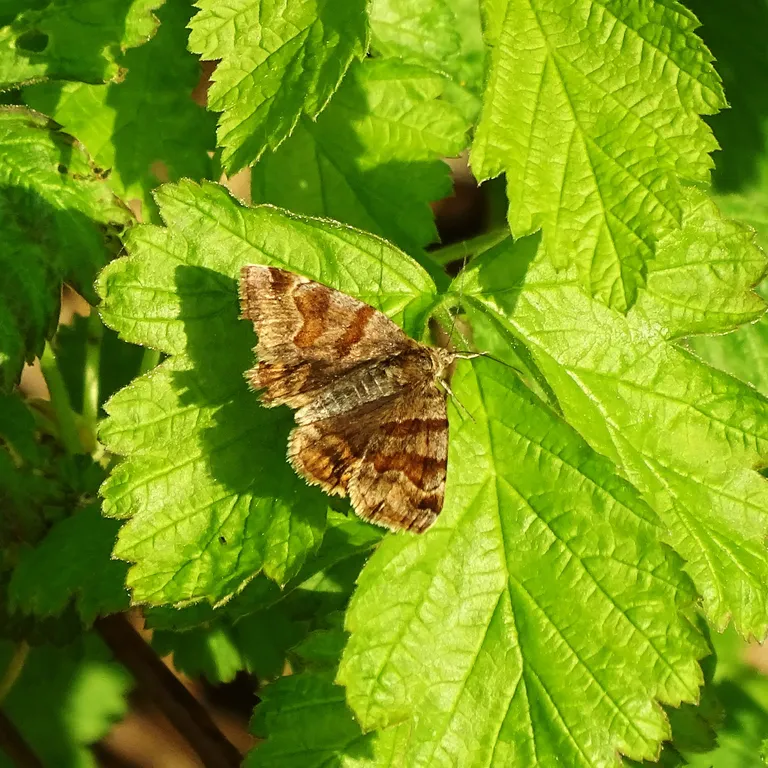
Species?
Euclidia glyphica
